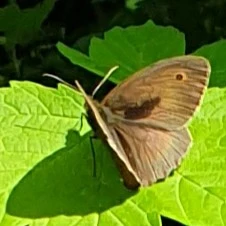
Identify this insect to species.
Maniola jurtina
